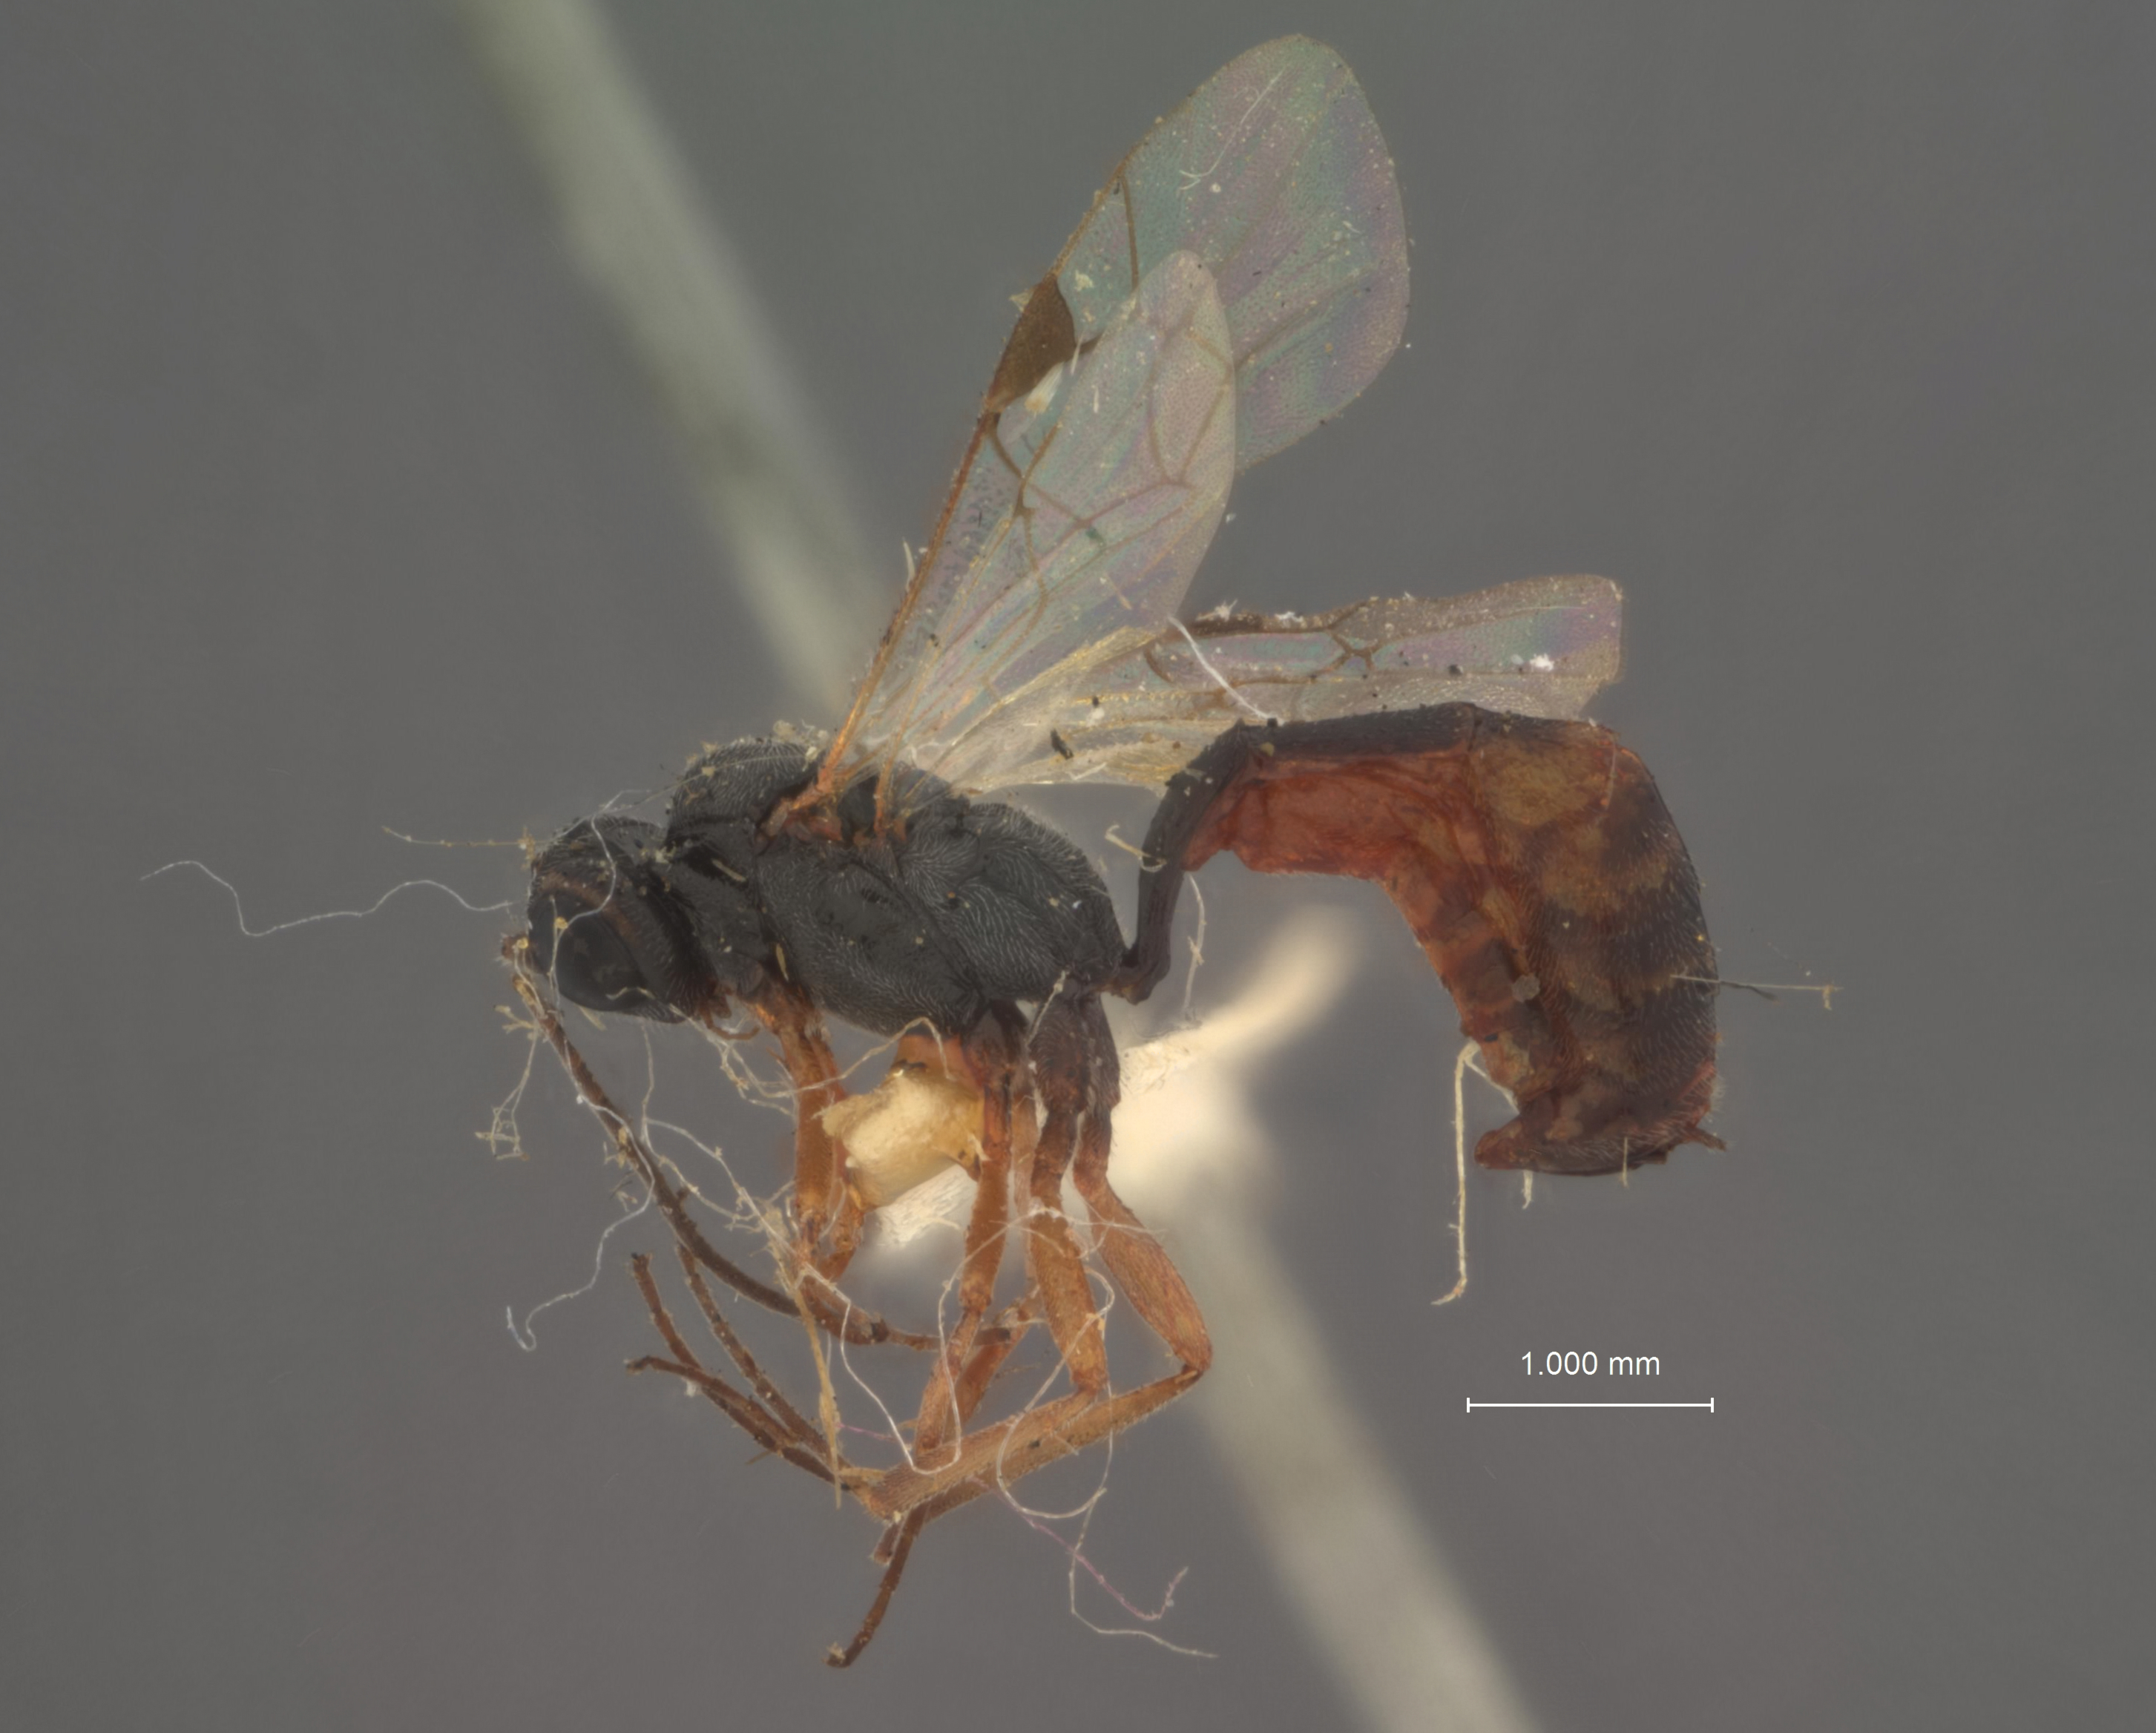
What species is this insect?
Cremastus mordellistenae
